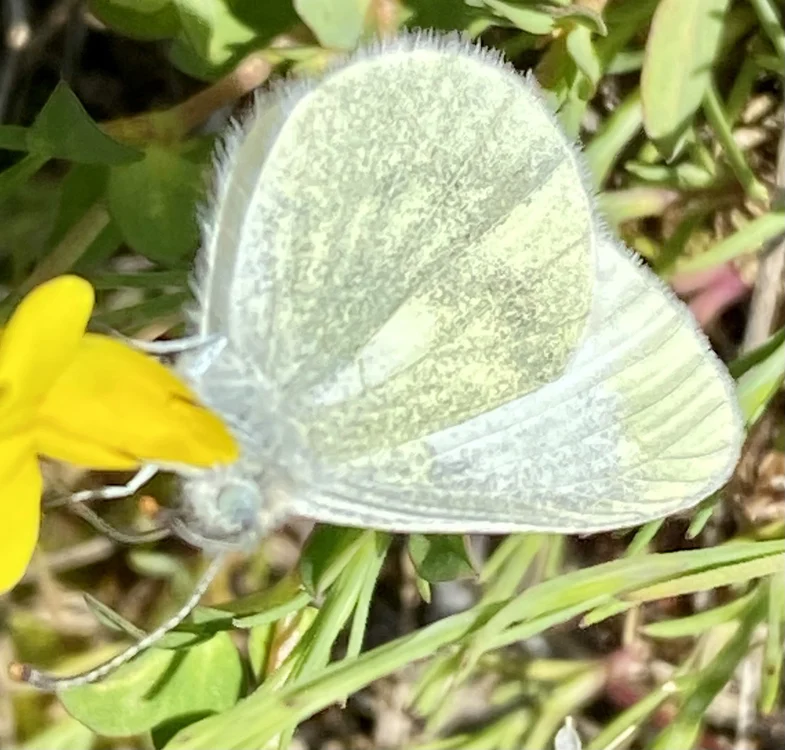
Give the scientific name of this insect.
Leptidea sinapis/juvernica
